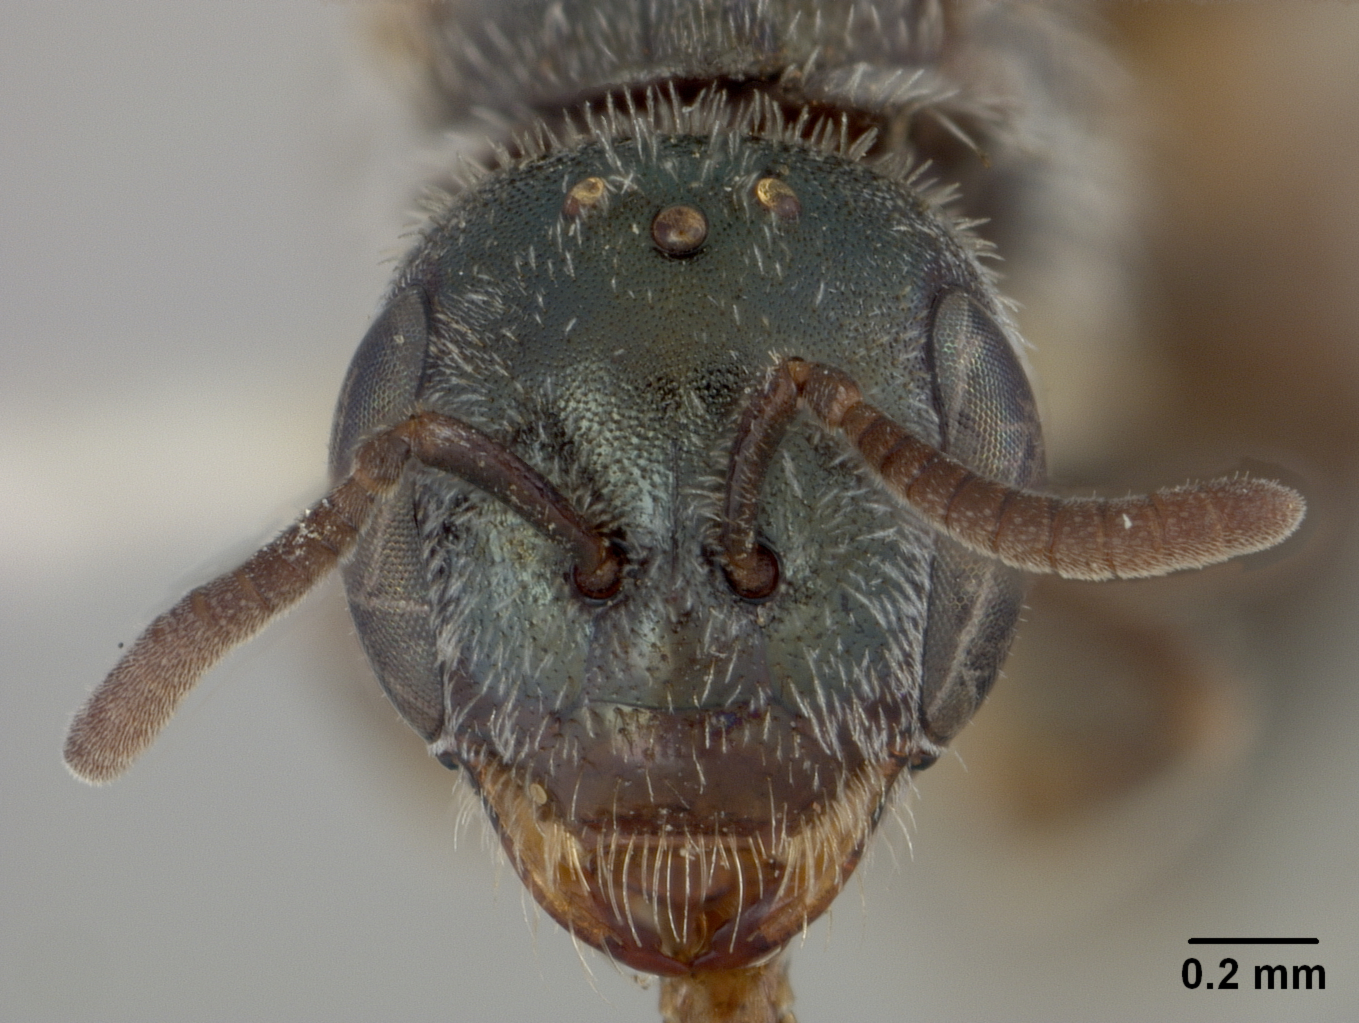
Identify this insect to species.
Halictus harmonius
